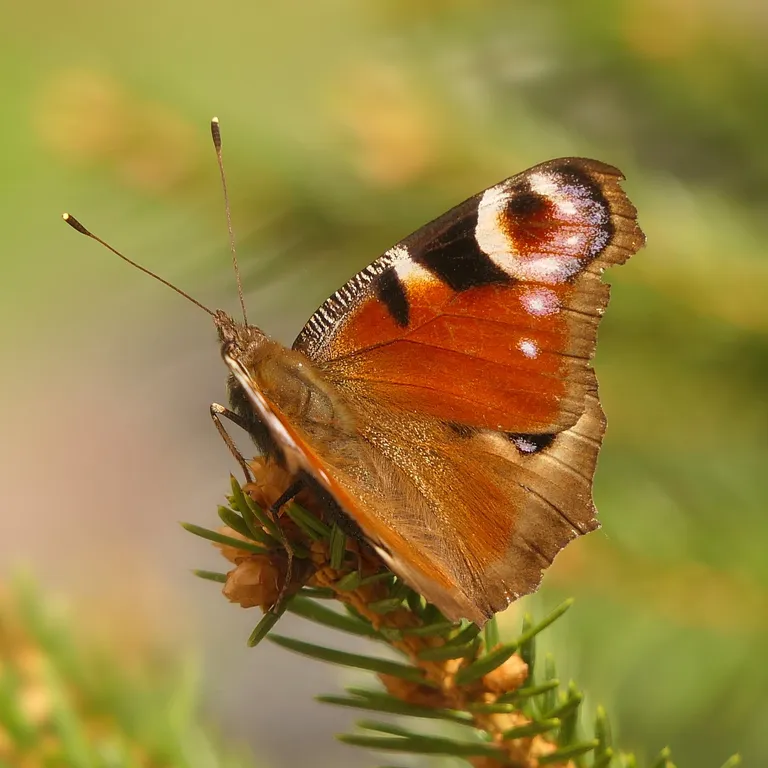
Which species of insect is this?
Aglais io
